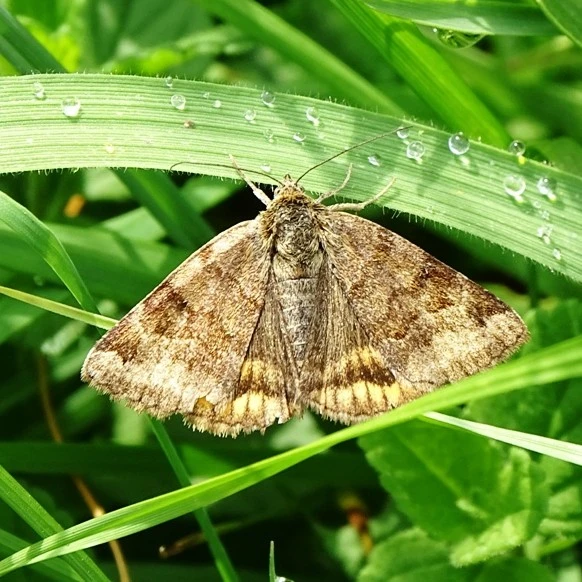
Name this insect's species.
Euclidia glyphica
